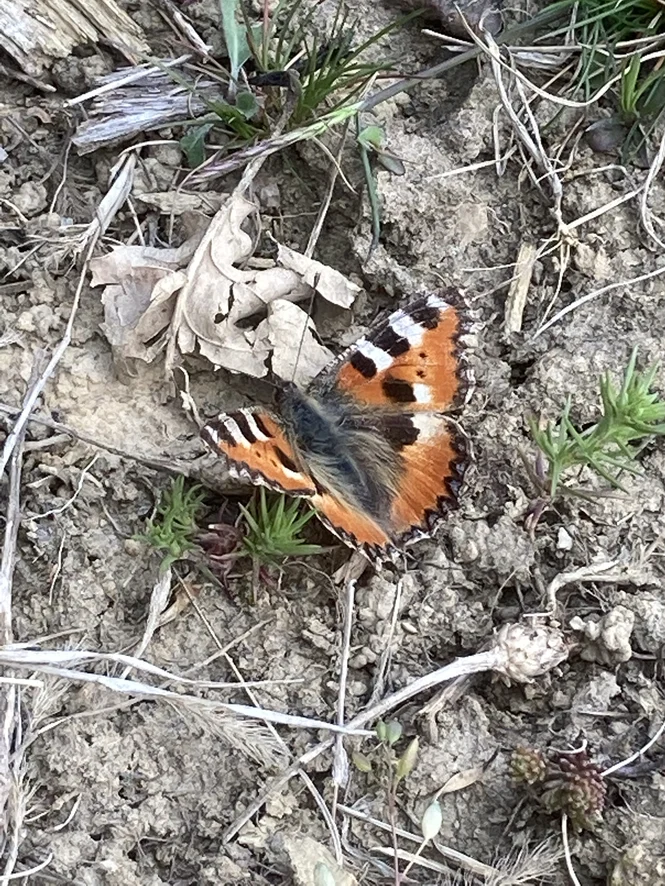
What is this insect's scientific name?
Aglais urticae
